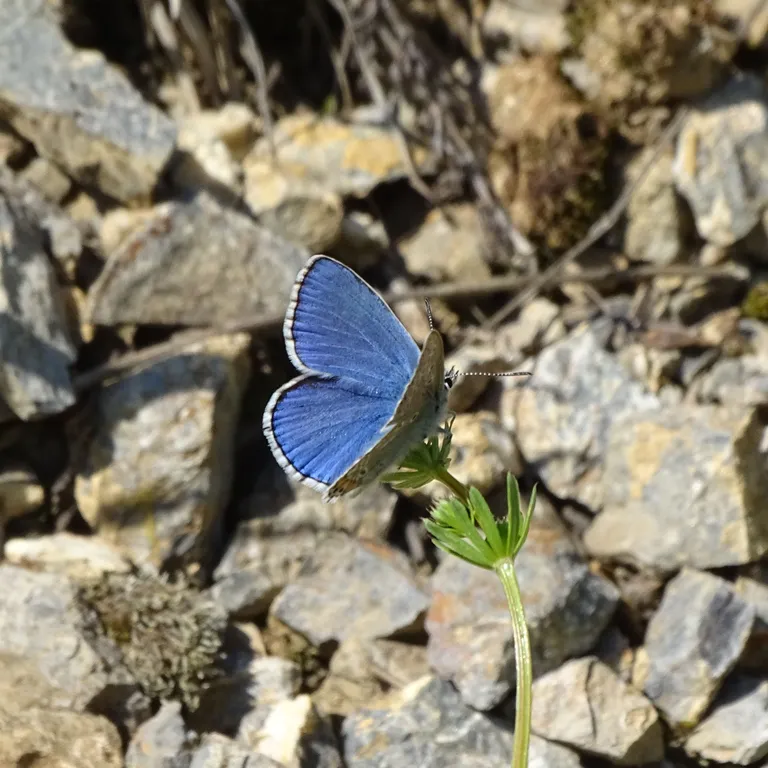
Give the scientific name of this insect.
Lysandra bellargus
